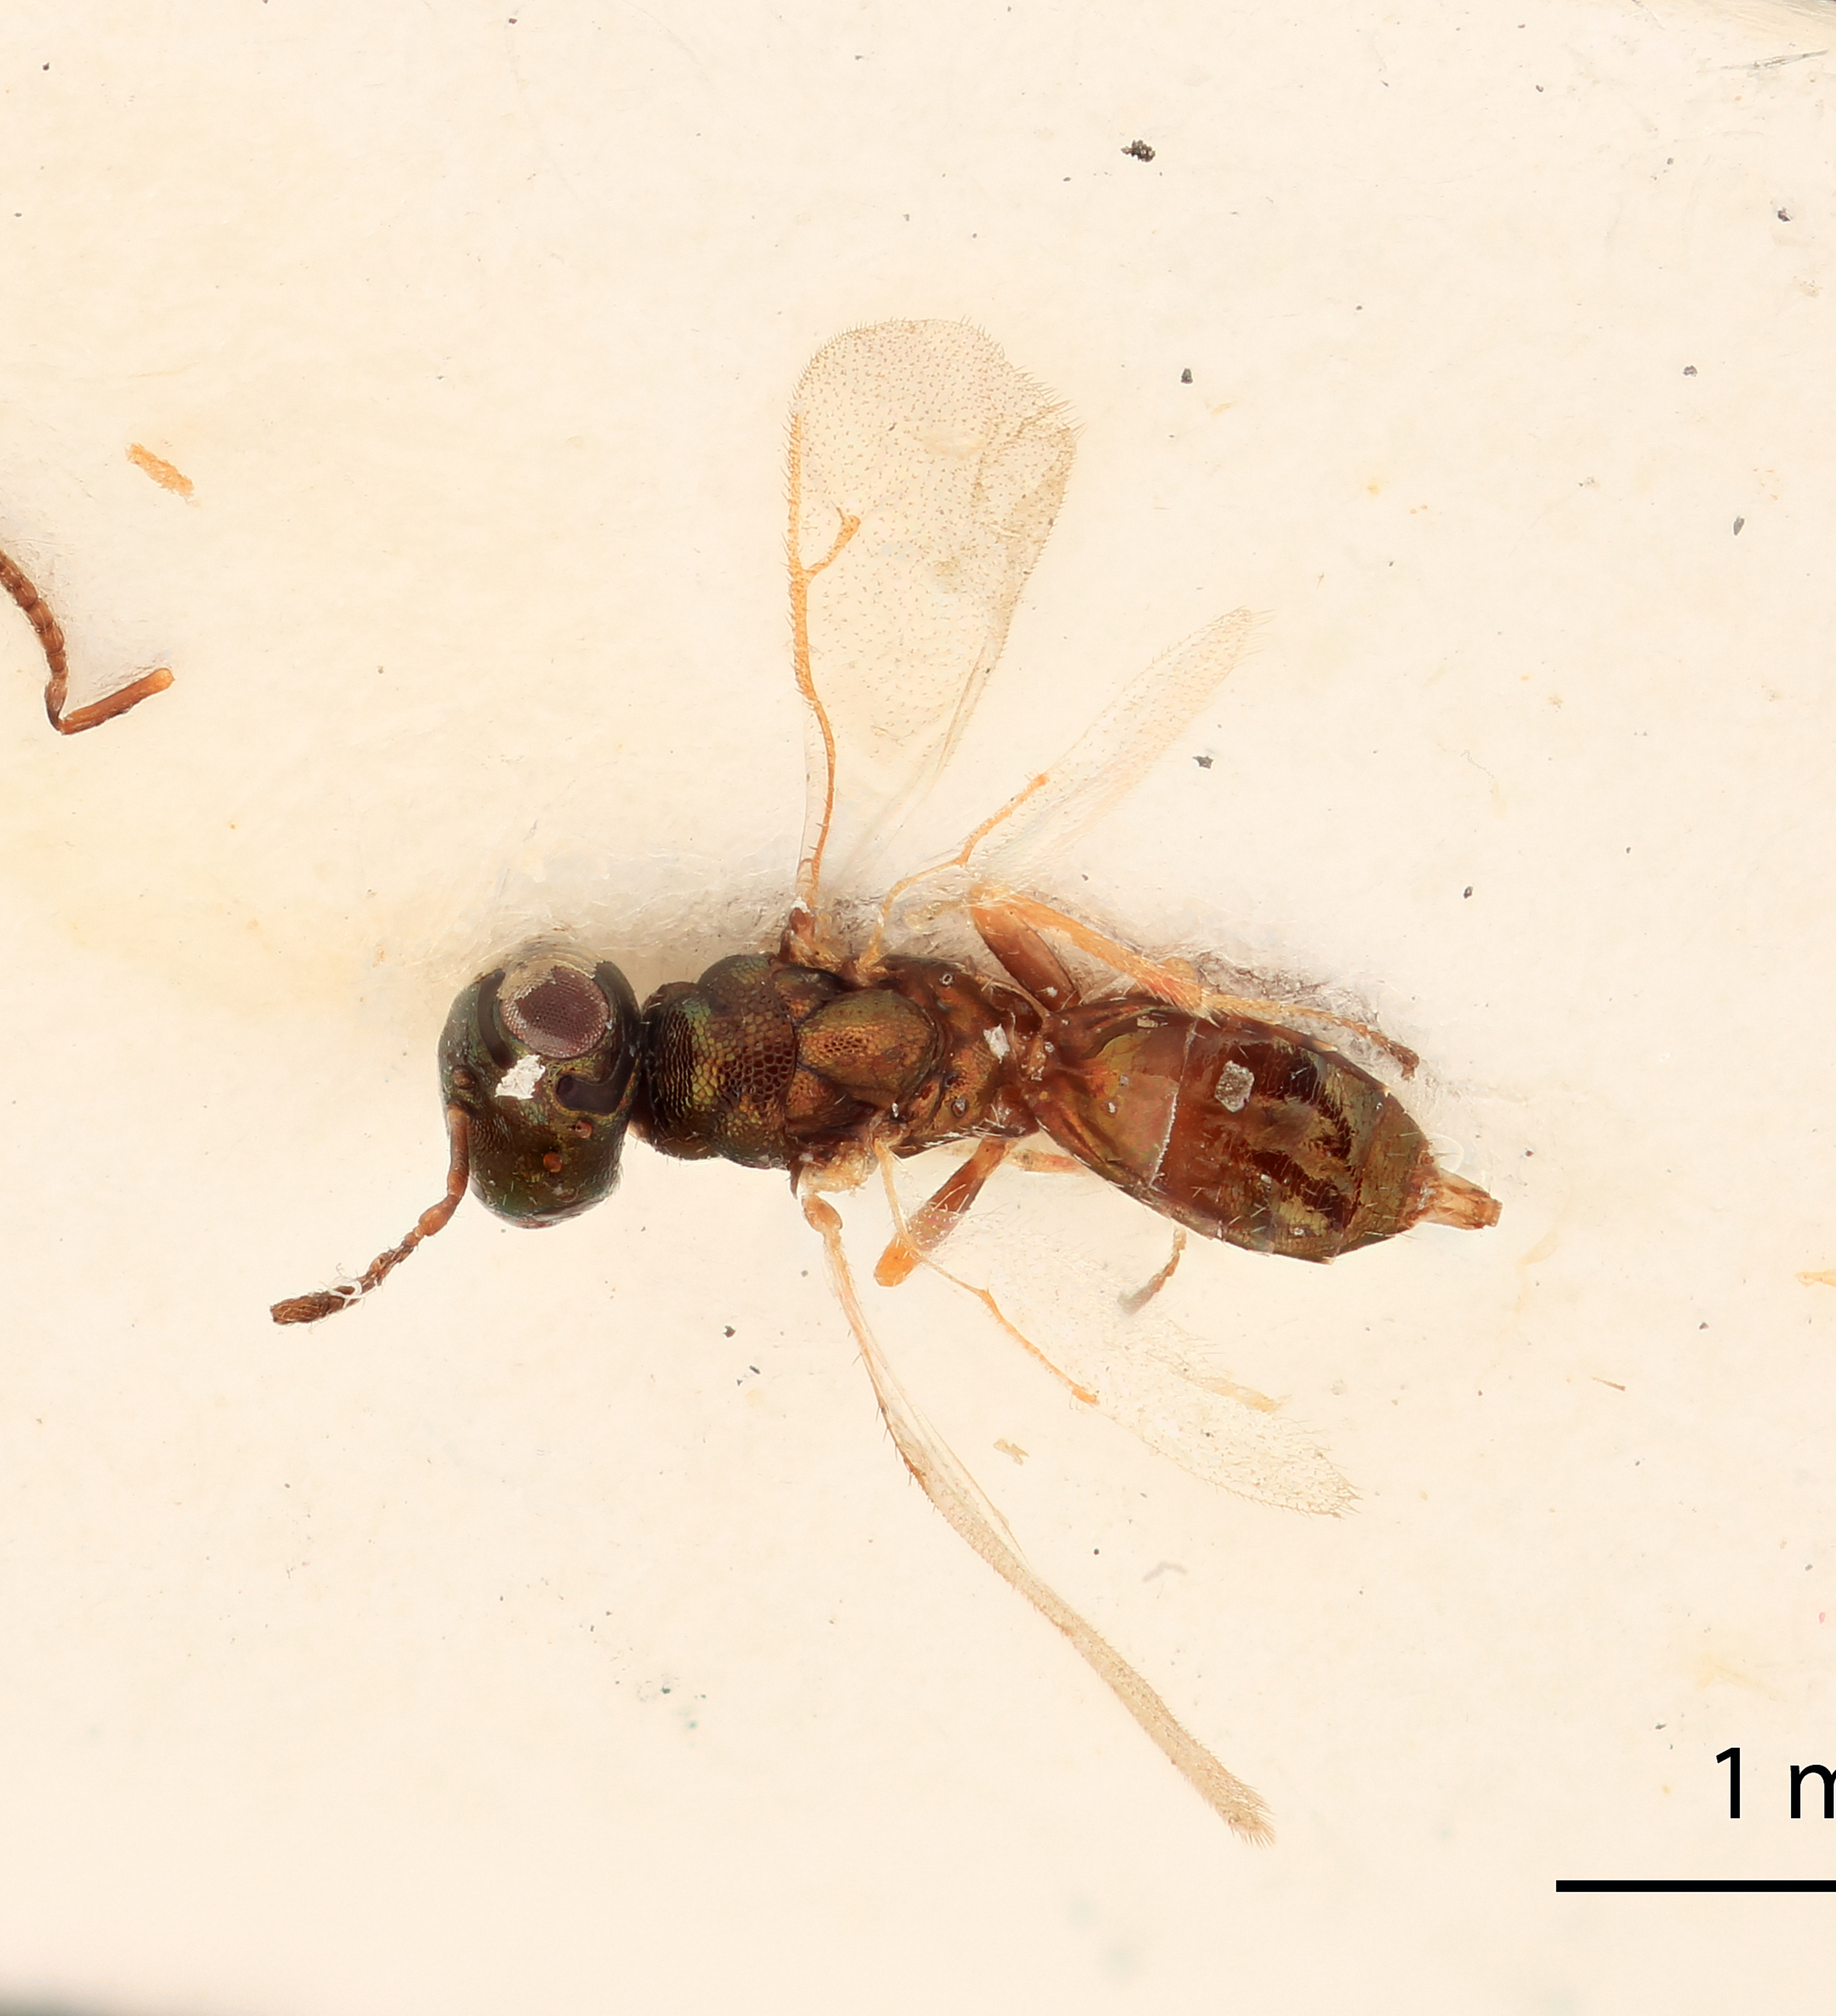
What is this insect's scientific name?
Leptomeraporus ornatus
